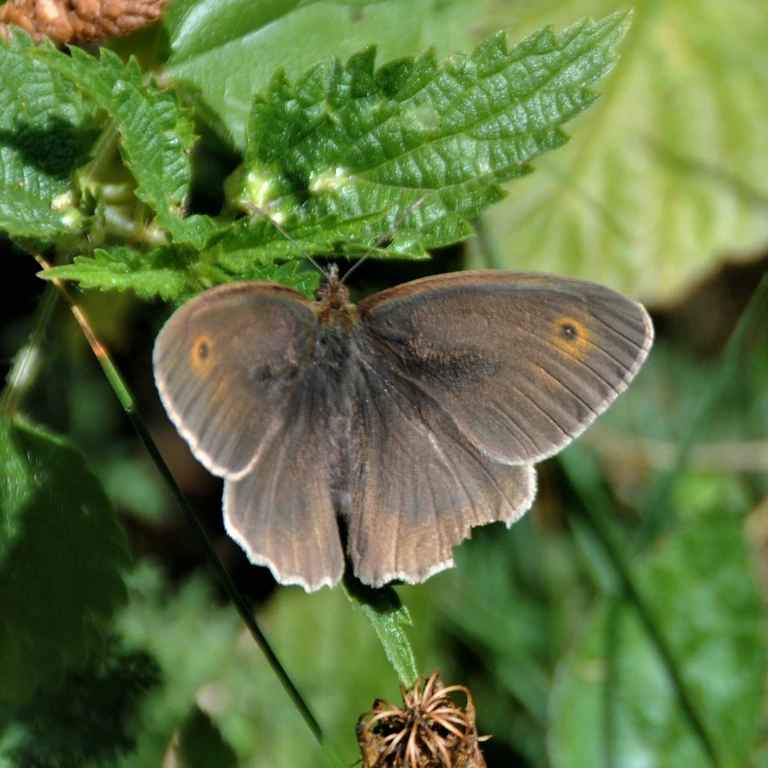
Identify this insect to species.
Maniola jurtina
